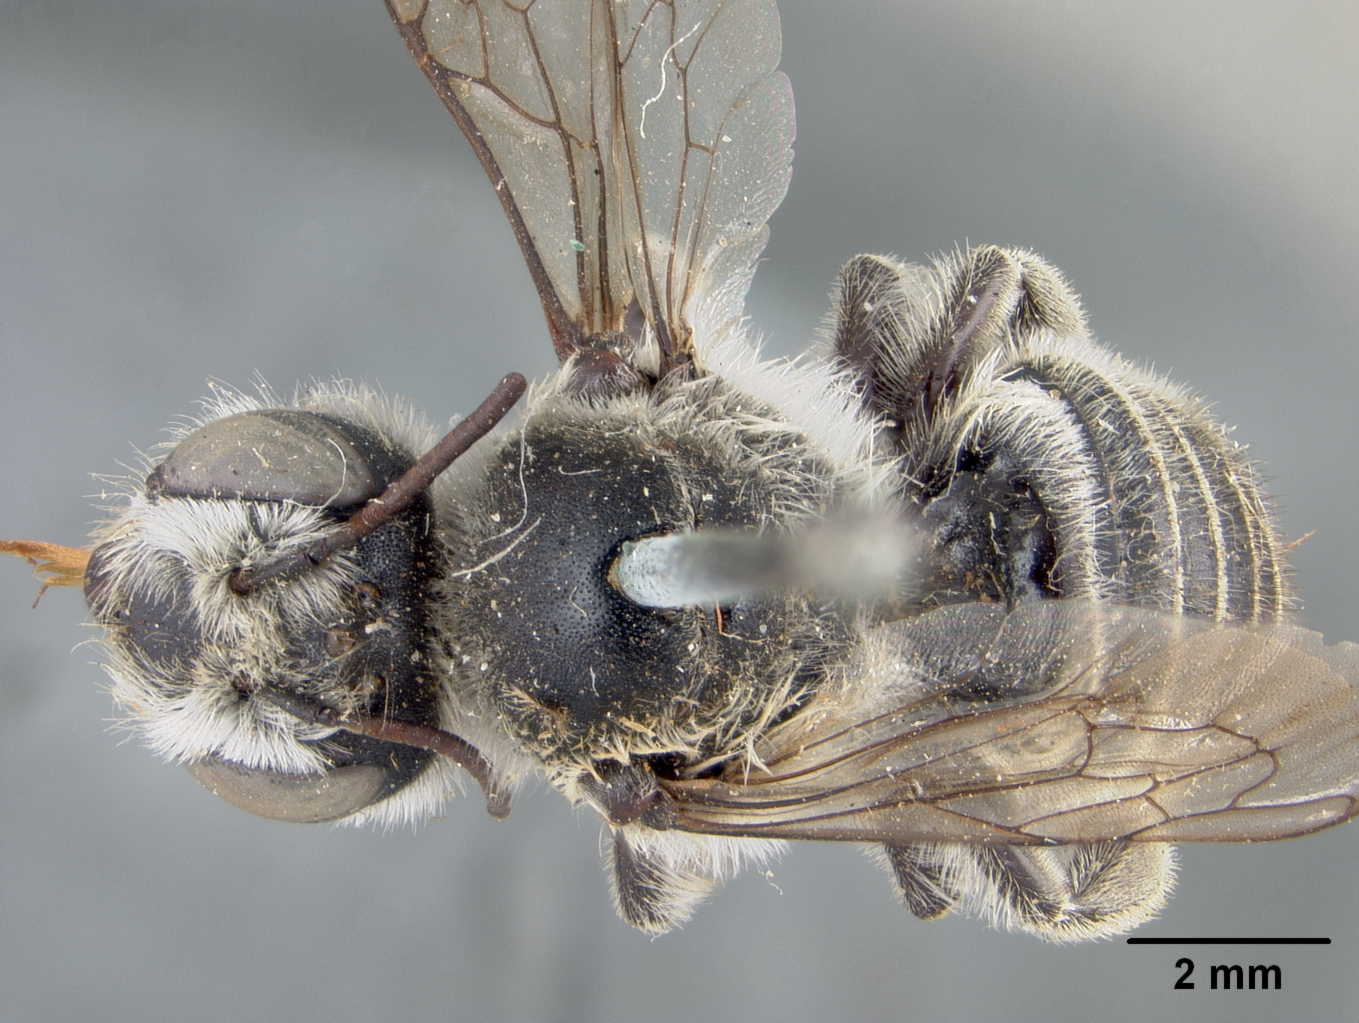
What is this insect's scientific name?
Megachile populi
